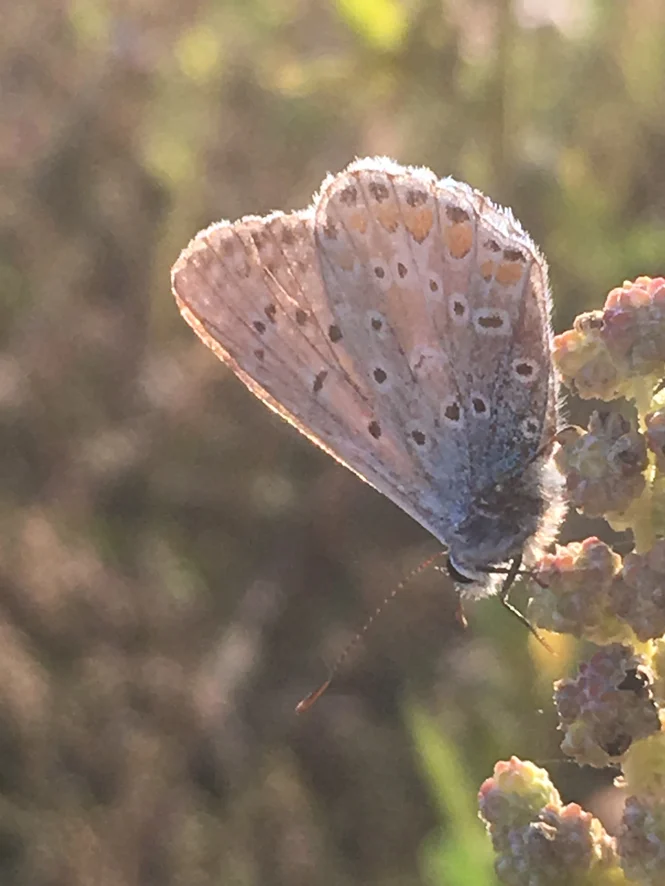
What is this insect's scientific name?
Polyommatus icarus
